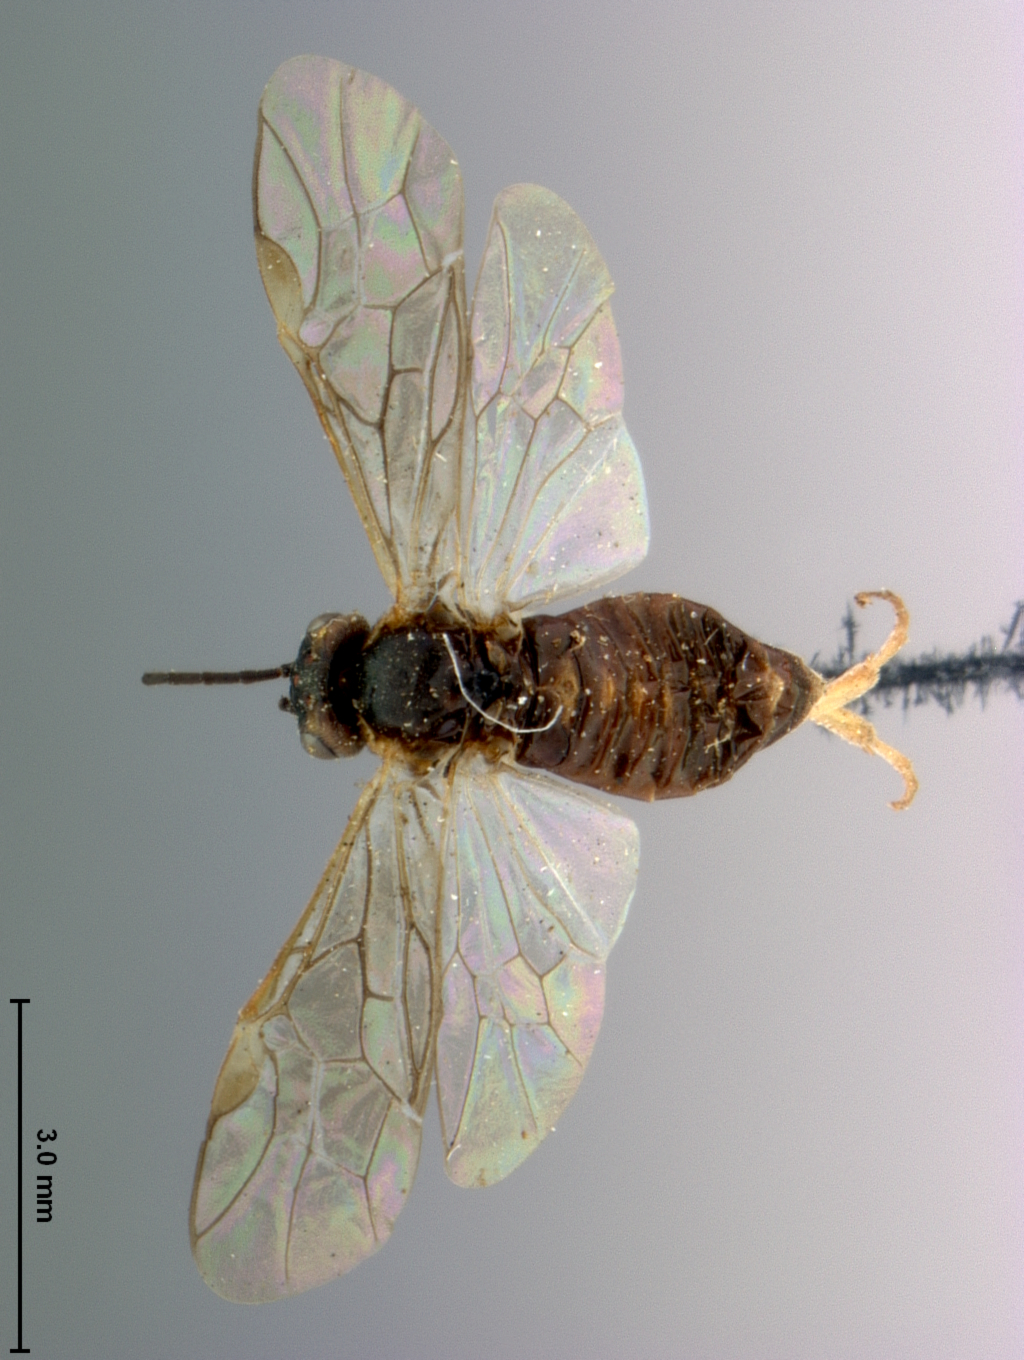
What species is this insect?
Pontania bruneri
